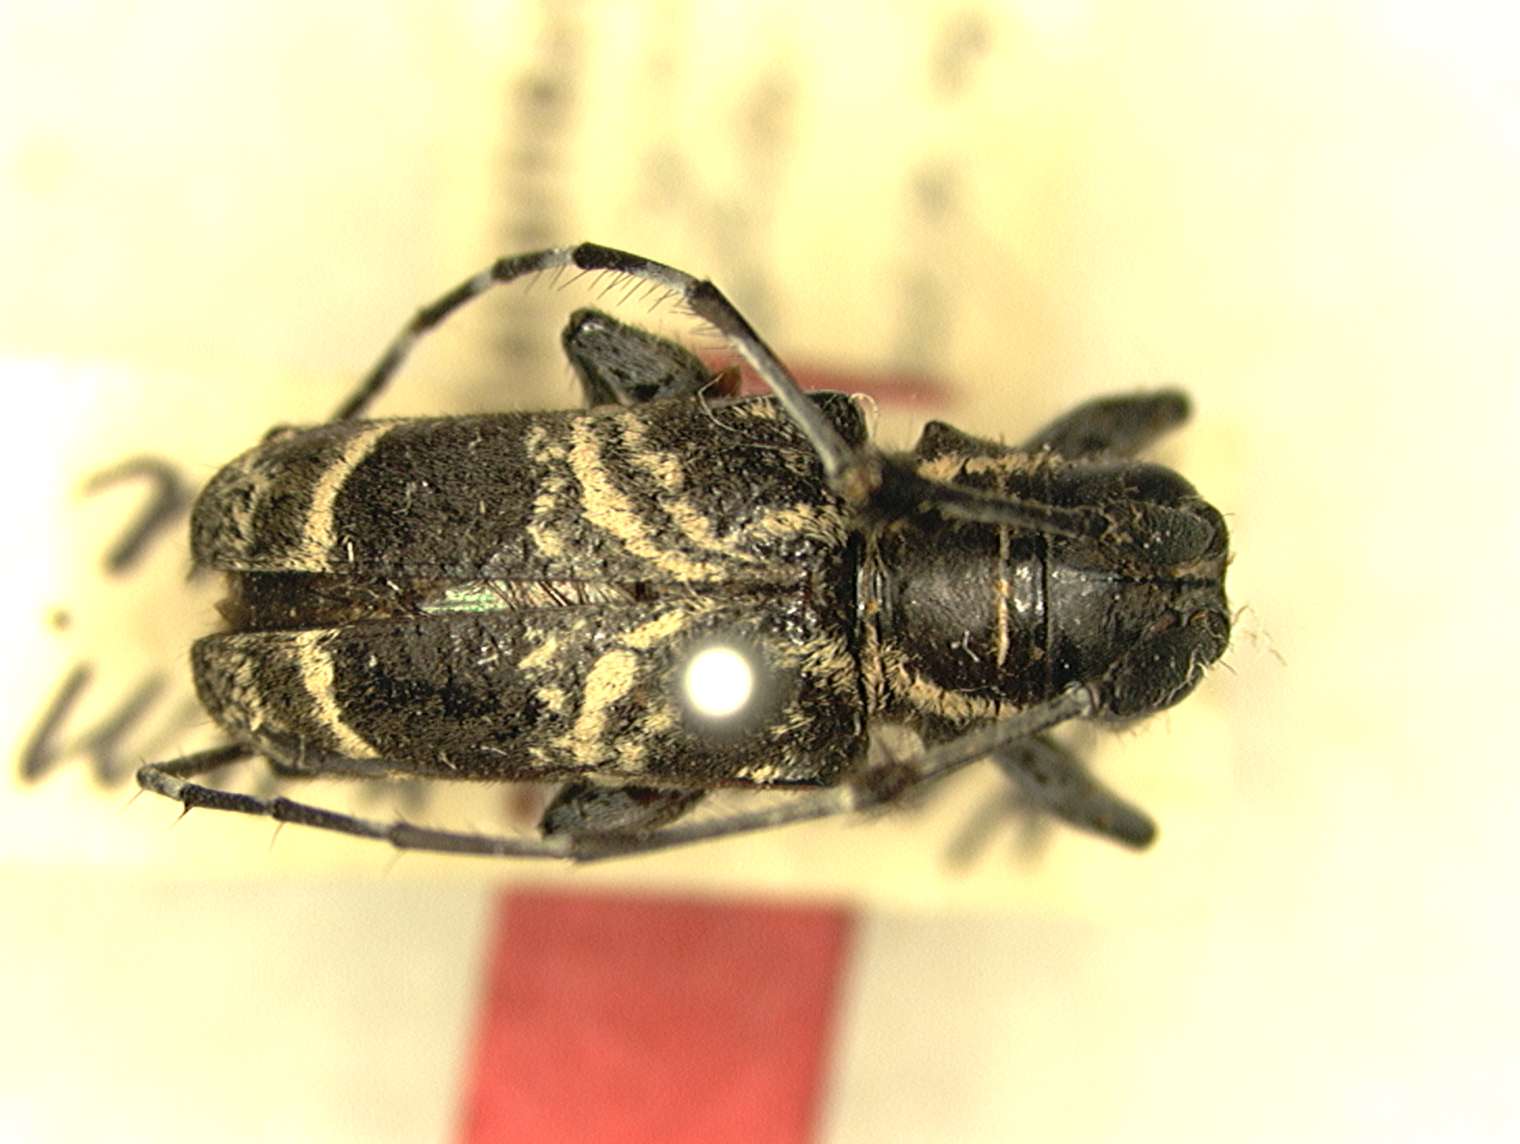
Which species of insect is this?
Acridoschema strandi
